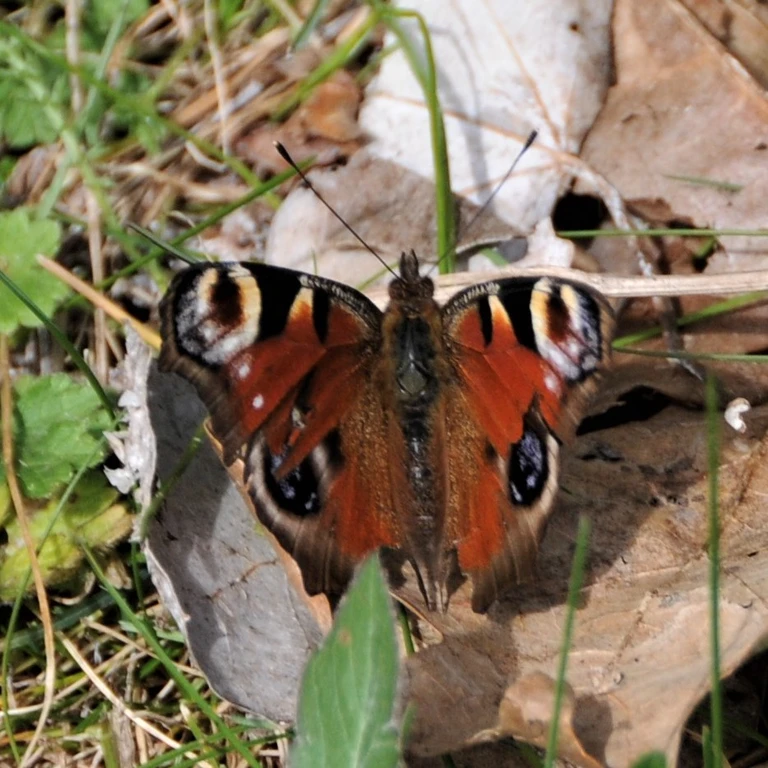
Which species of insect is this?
Aglais io
